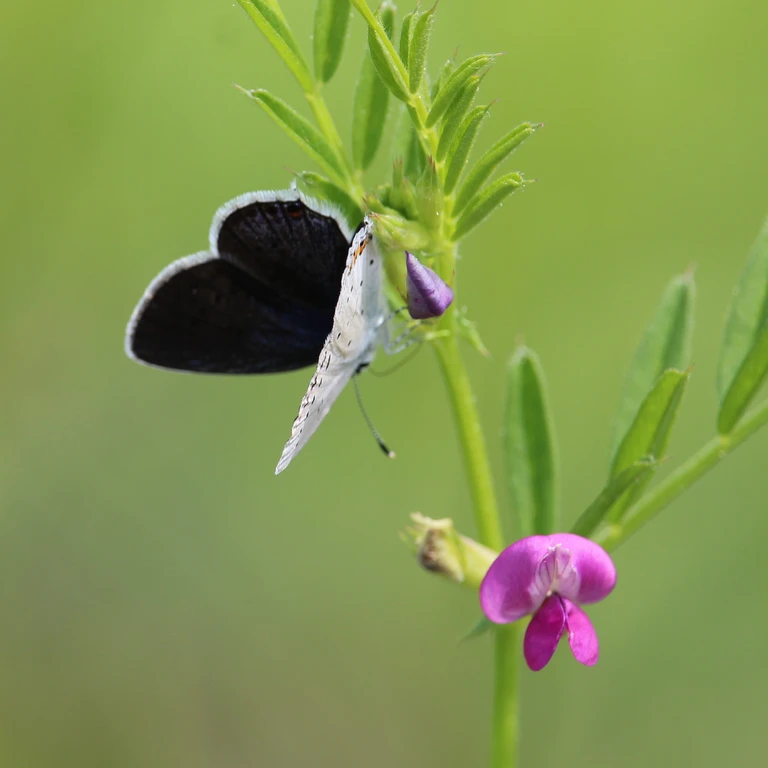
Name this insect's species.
Cupido argiades (also Elkalyce argiades)
